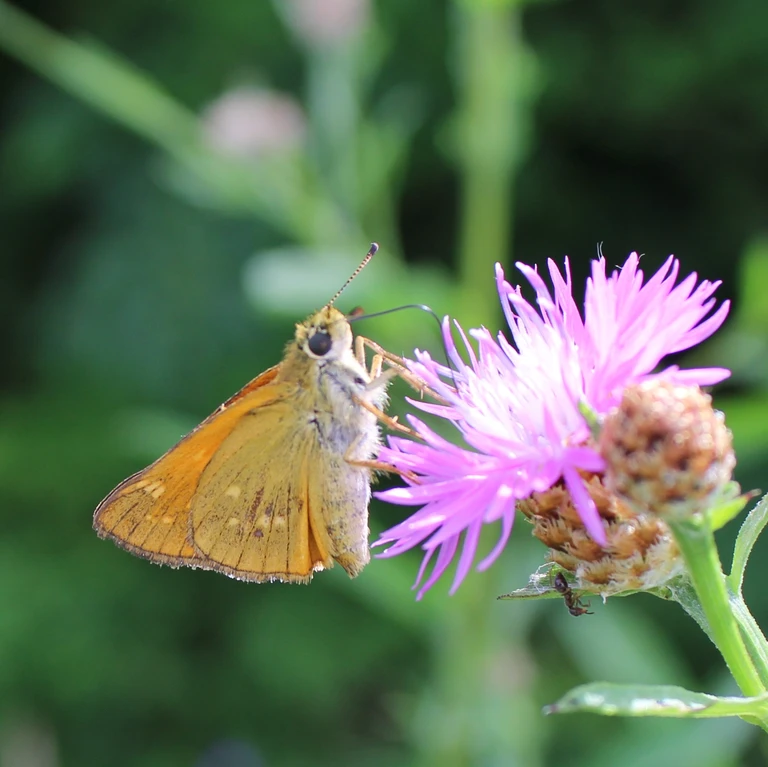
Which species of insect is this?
Ochlodes sylvanus (also Ochlodes venata)
